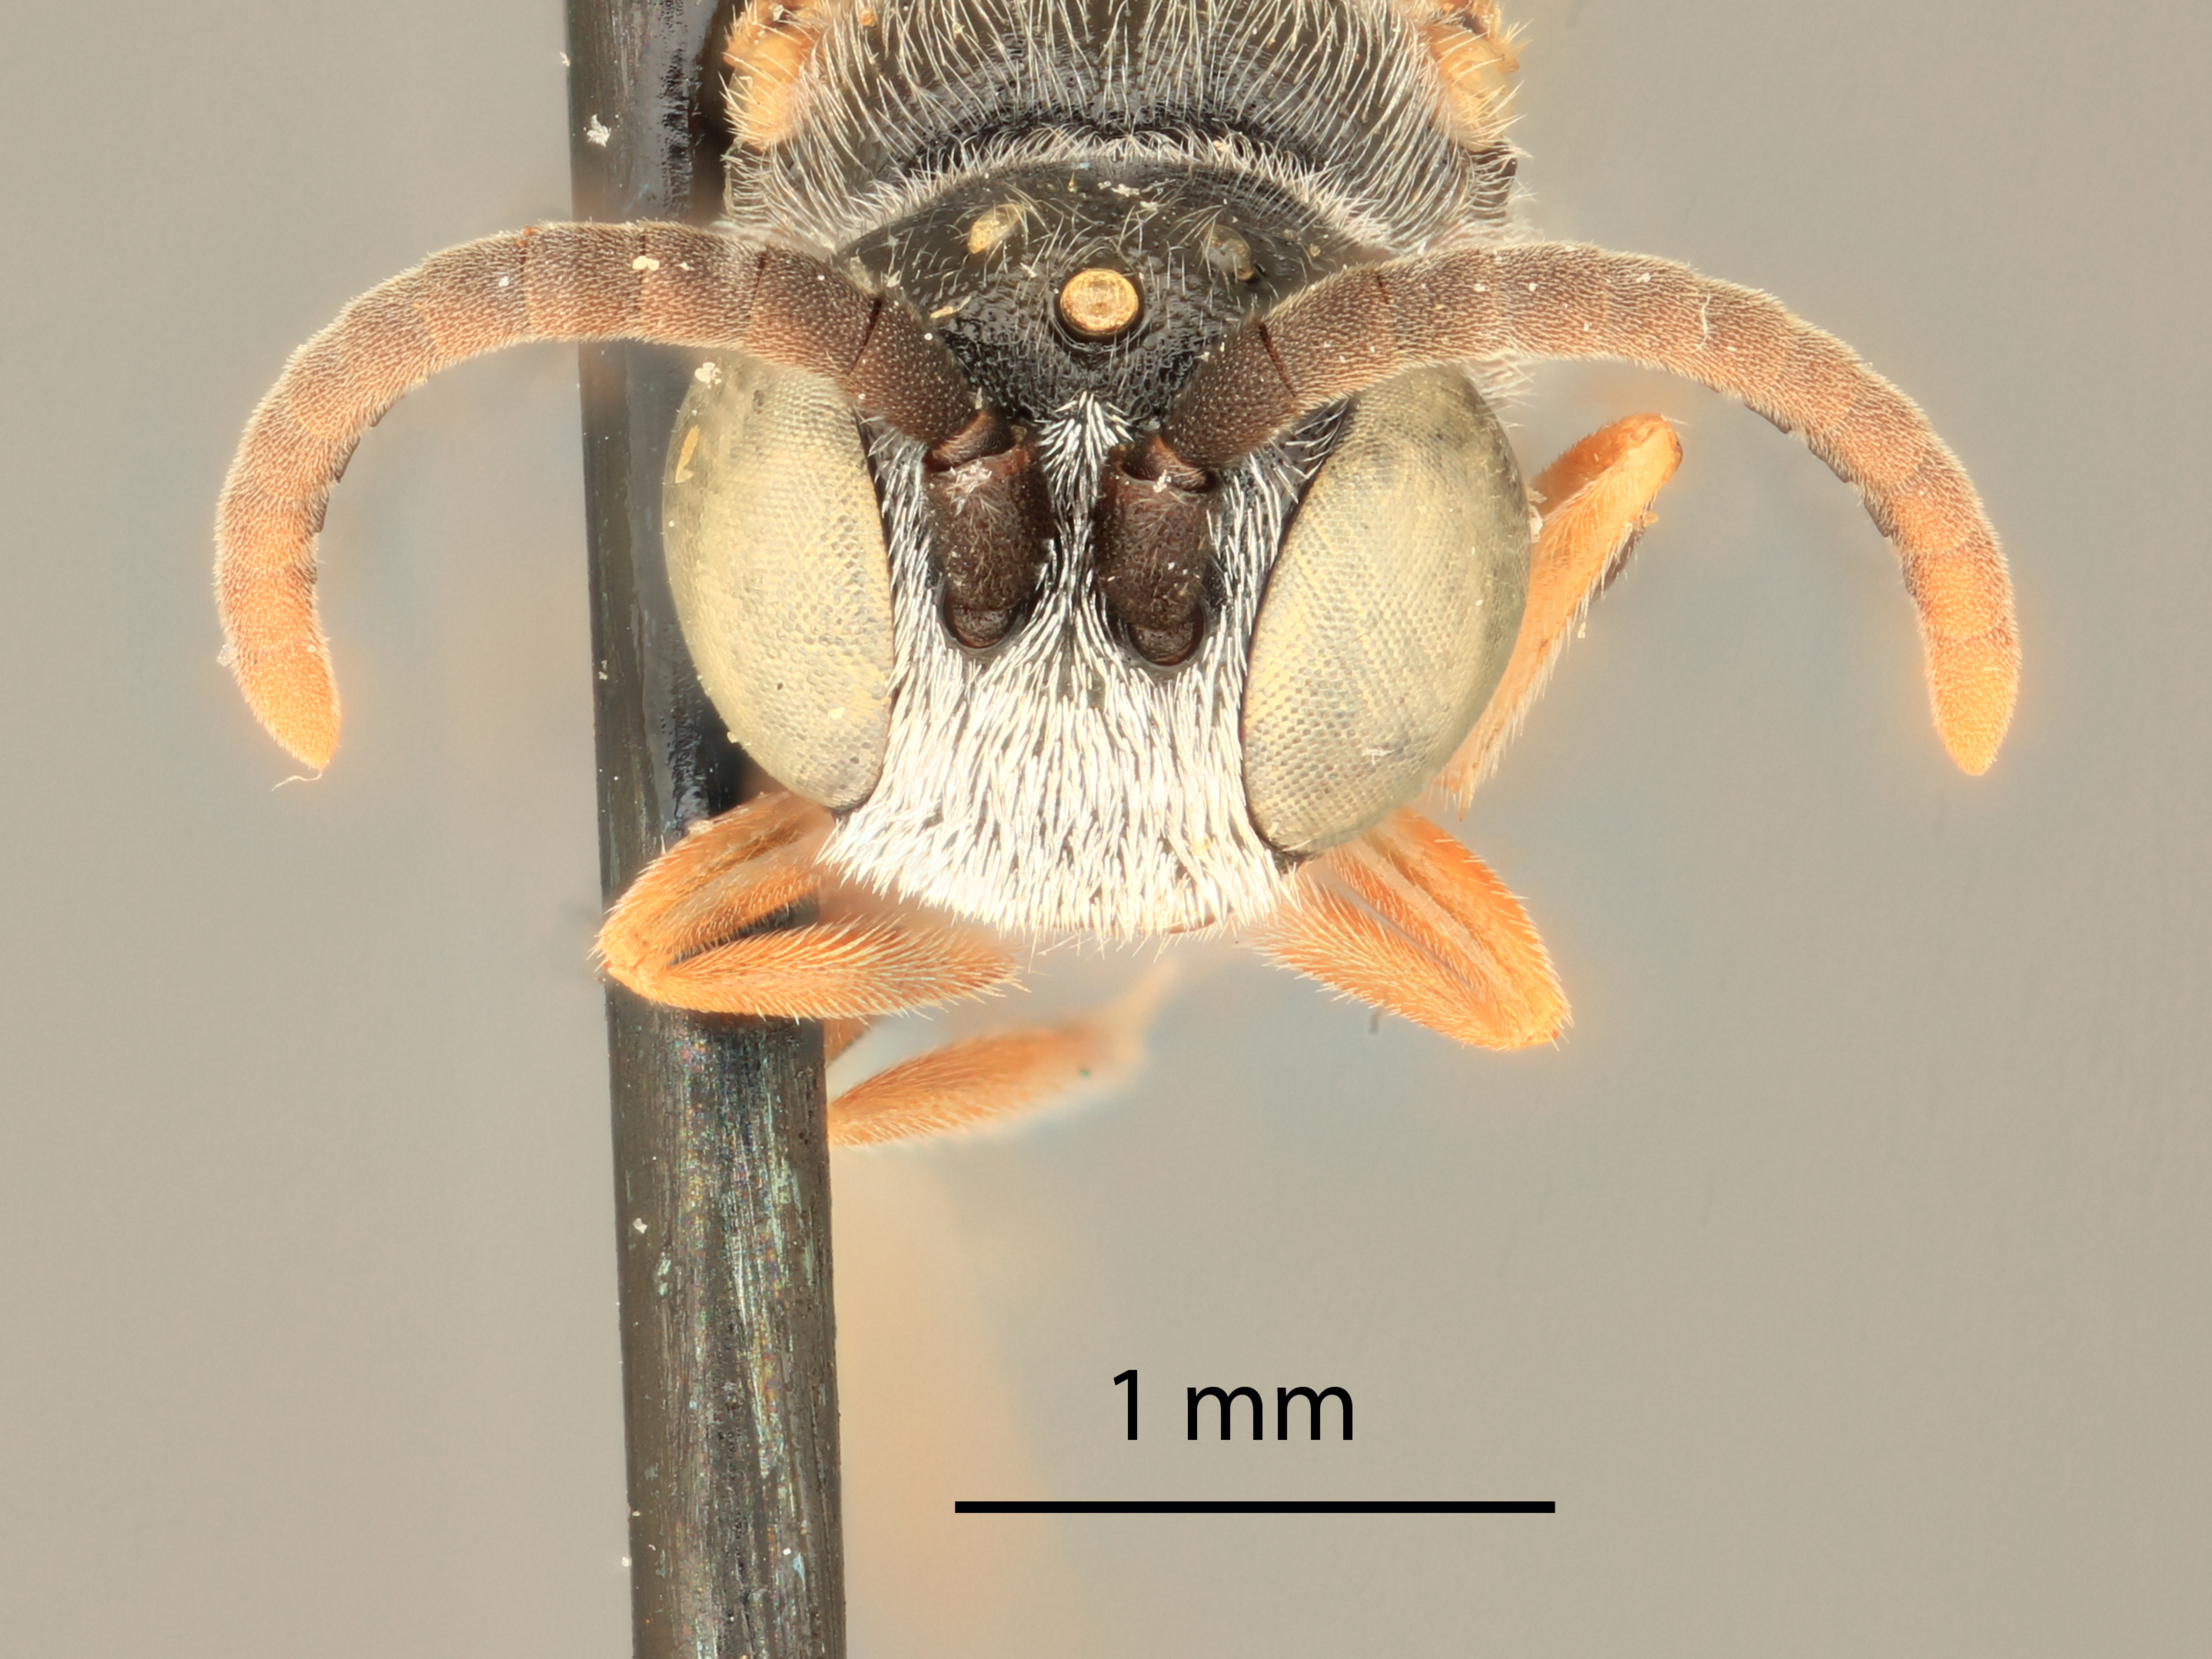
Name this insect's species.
Pluto arenivagus
